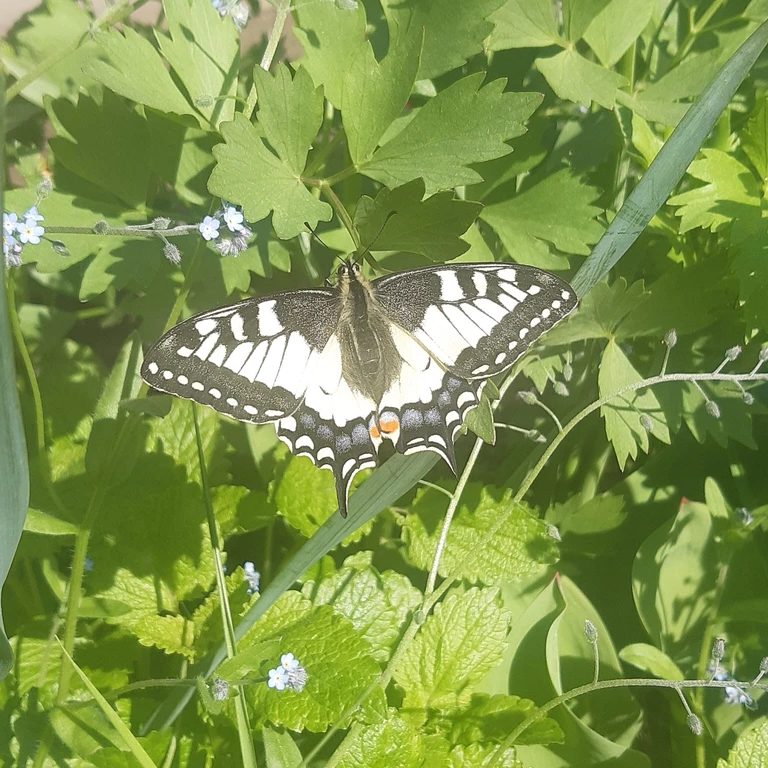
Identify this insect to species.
Papilio machaon
